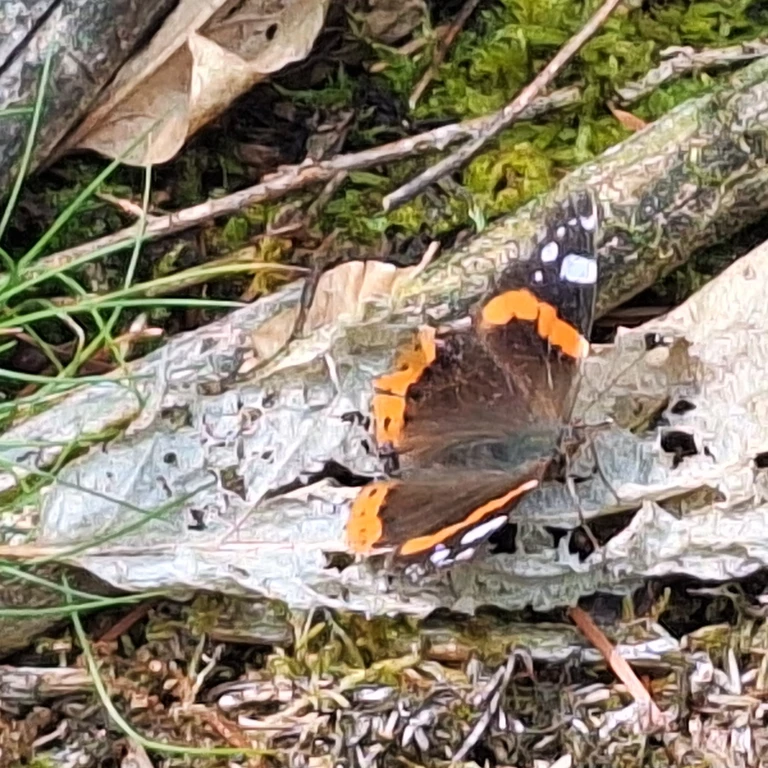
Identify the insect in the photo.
Vanessa atalanta
